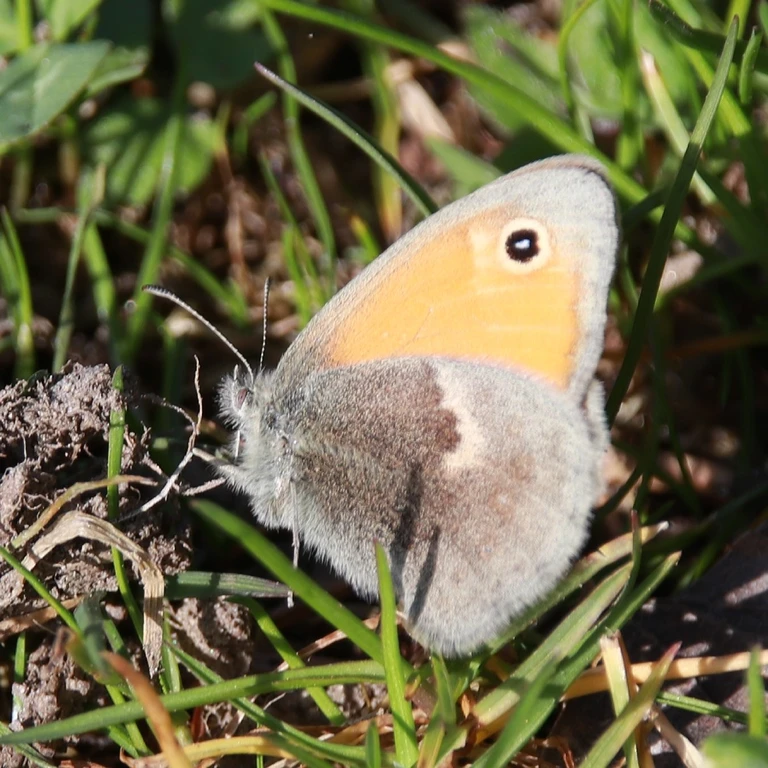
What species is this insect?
Coenonympha pamphilus
